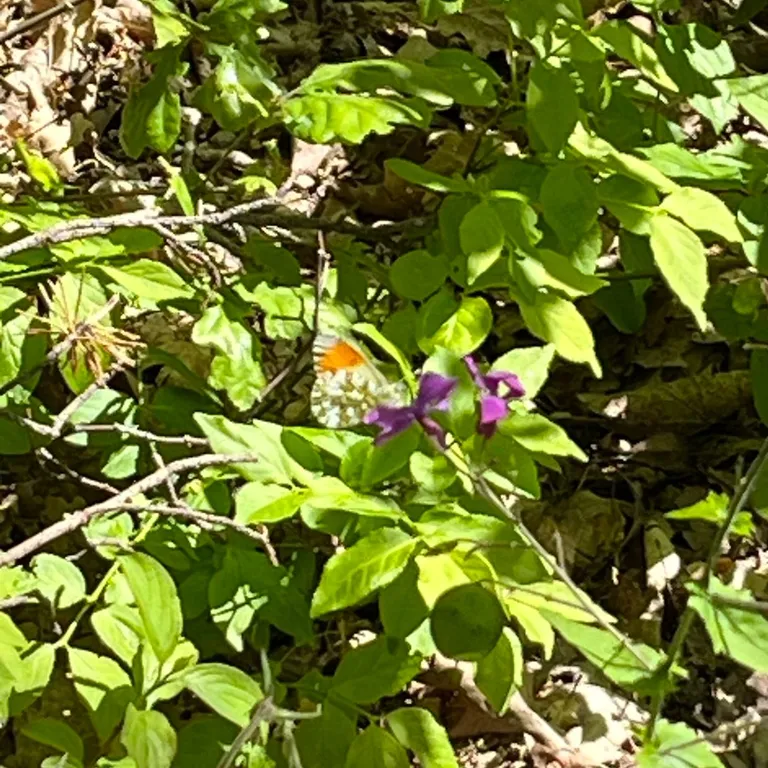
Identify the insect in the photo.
Anthocharis cardamines
